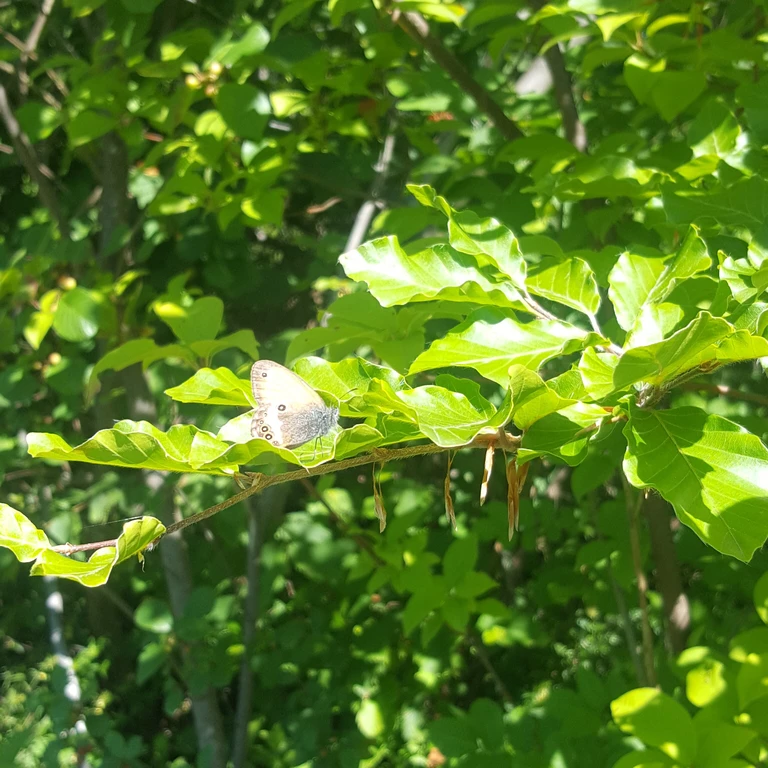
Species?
Coenonympha arcania
